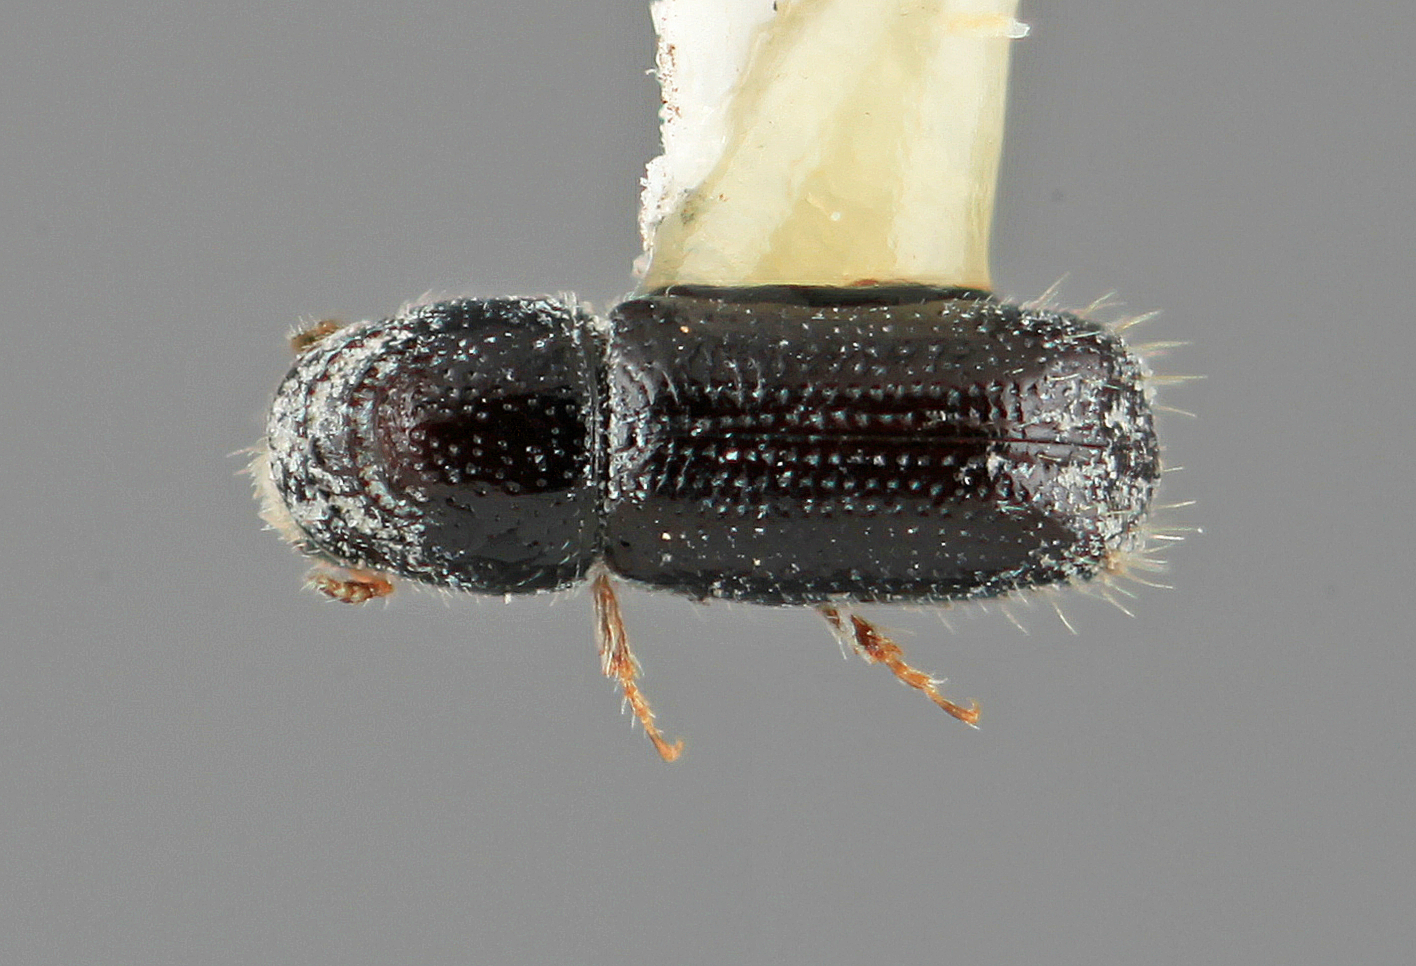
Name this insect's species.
Pityophthorus diligens
